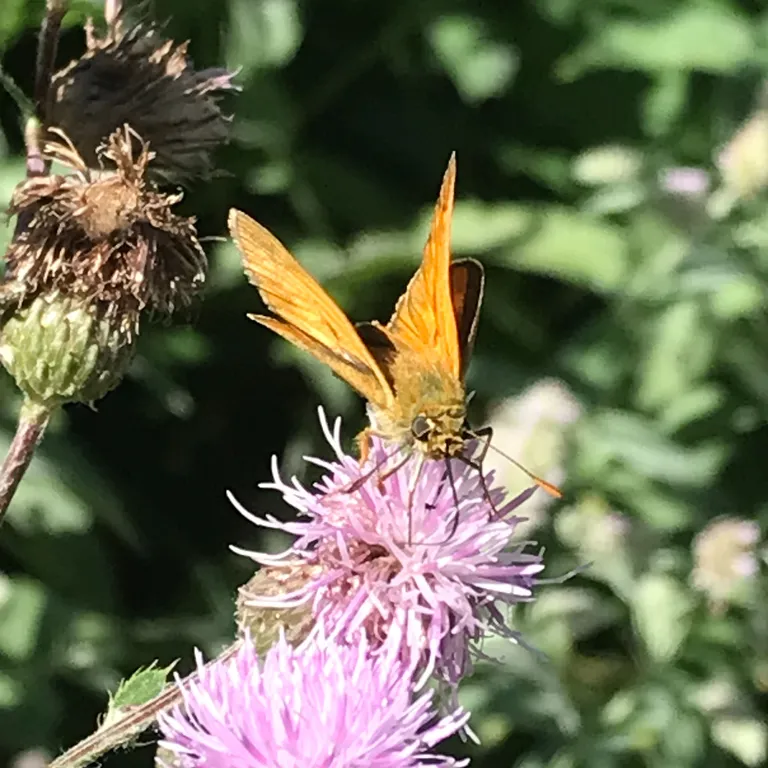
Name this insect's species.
Ochlodes sylvanus (also Ochlodes venata)
